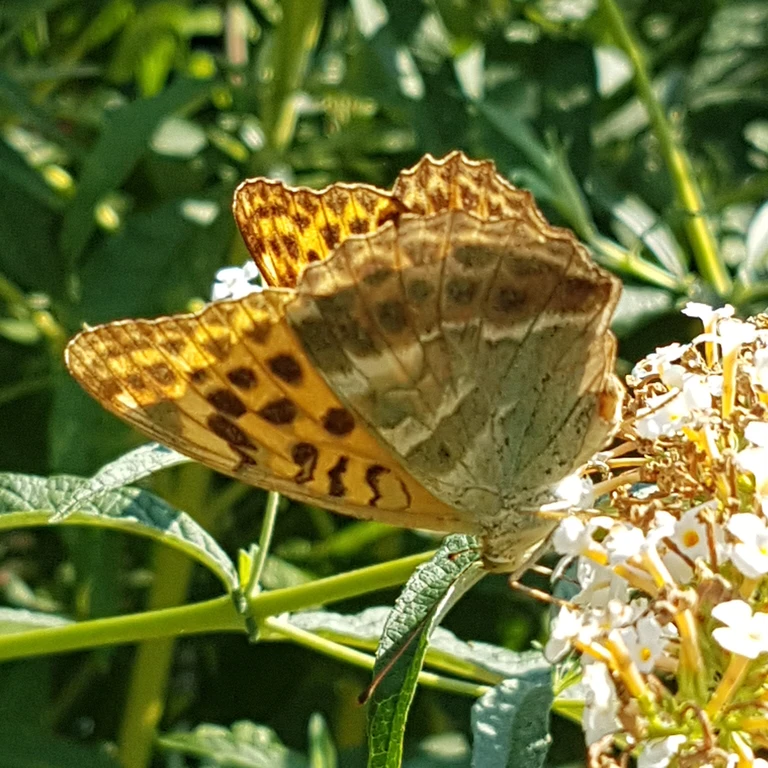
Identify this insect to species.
Argynnis paphia
